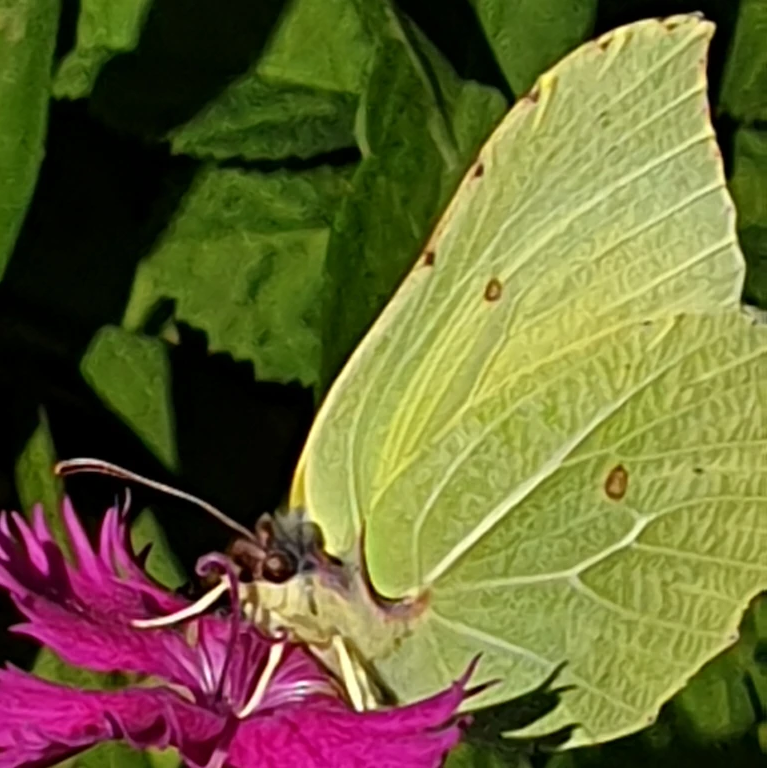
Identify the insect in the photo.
Gonepteryx rhamni
